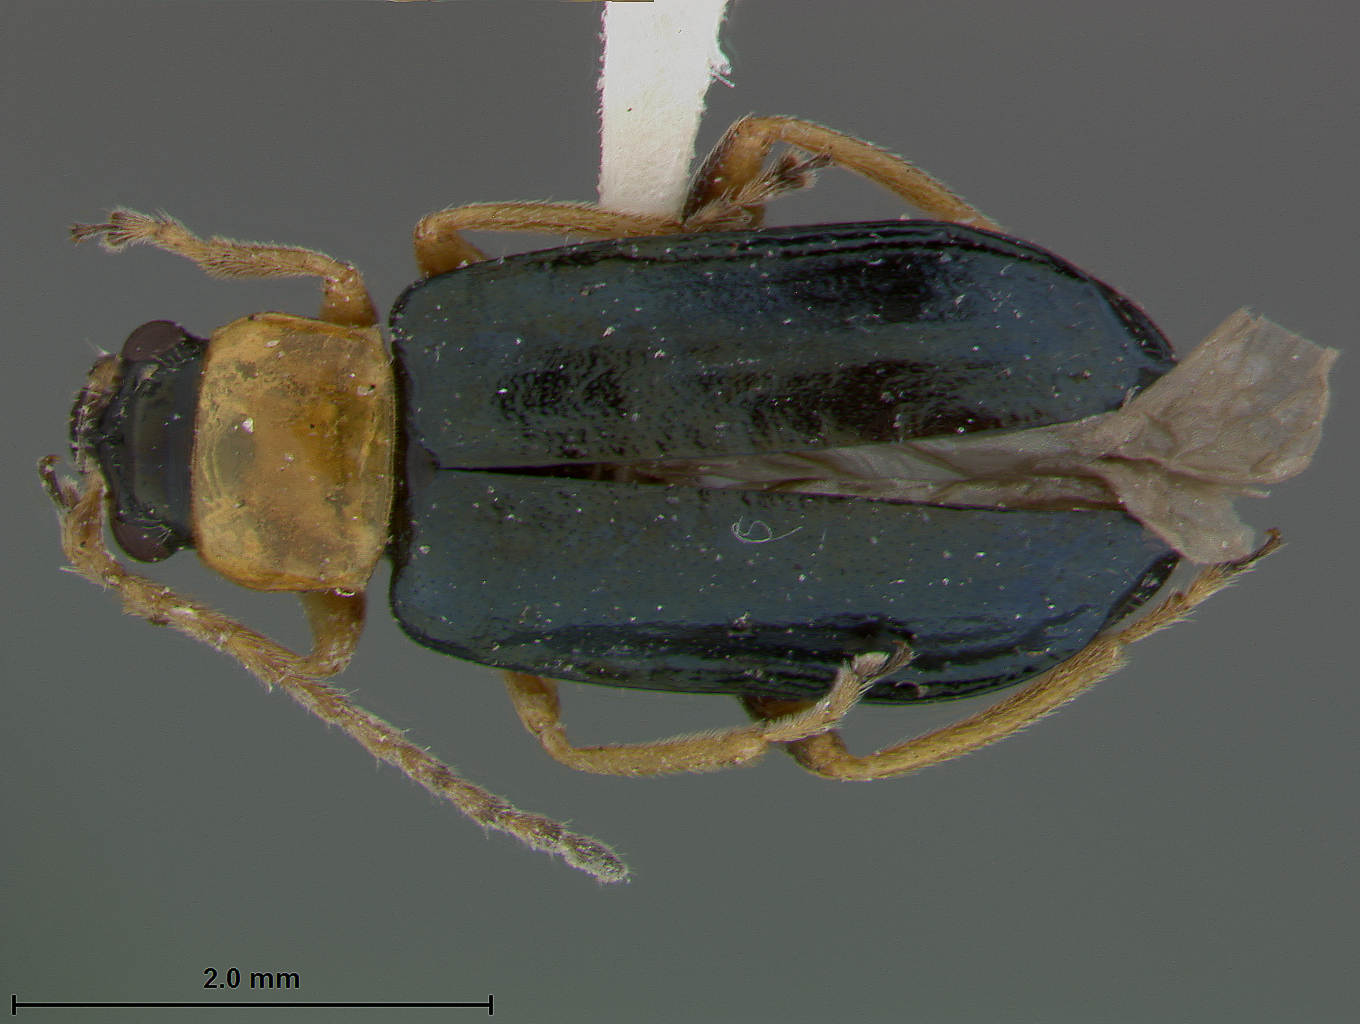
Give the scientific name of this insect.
Scelolyperus carinatus
